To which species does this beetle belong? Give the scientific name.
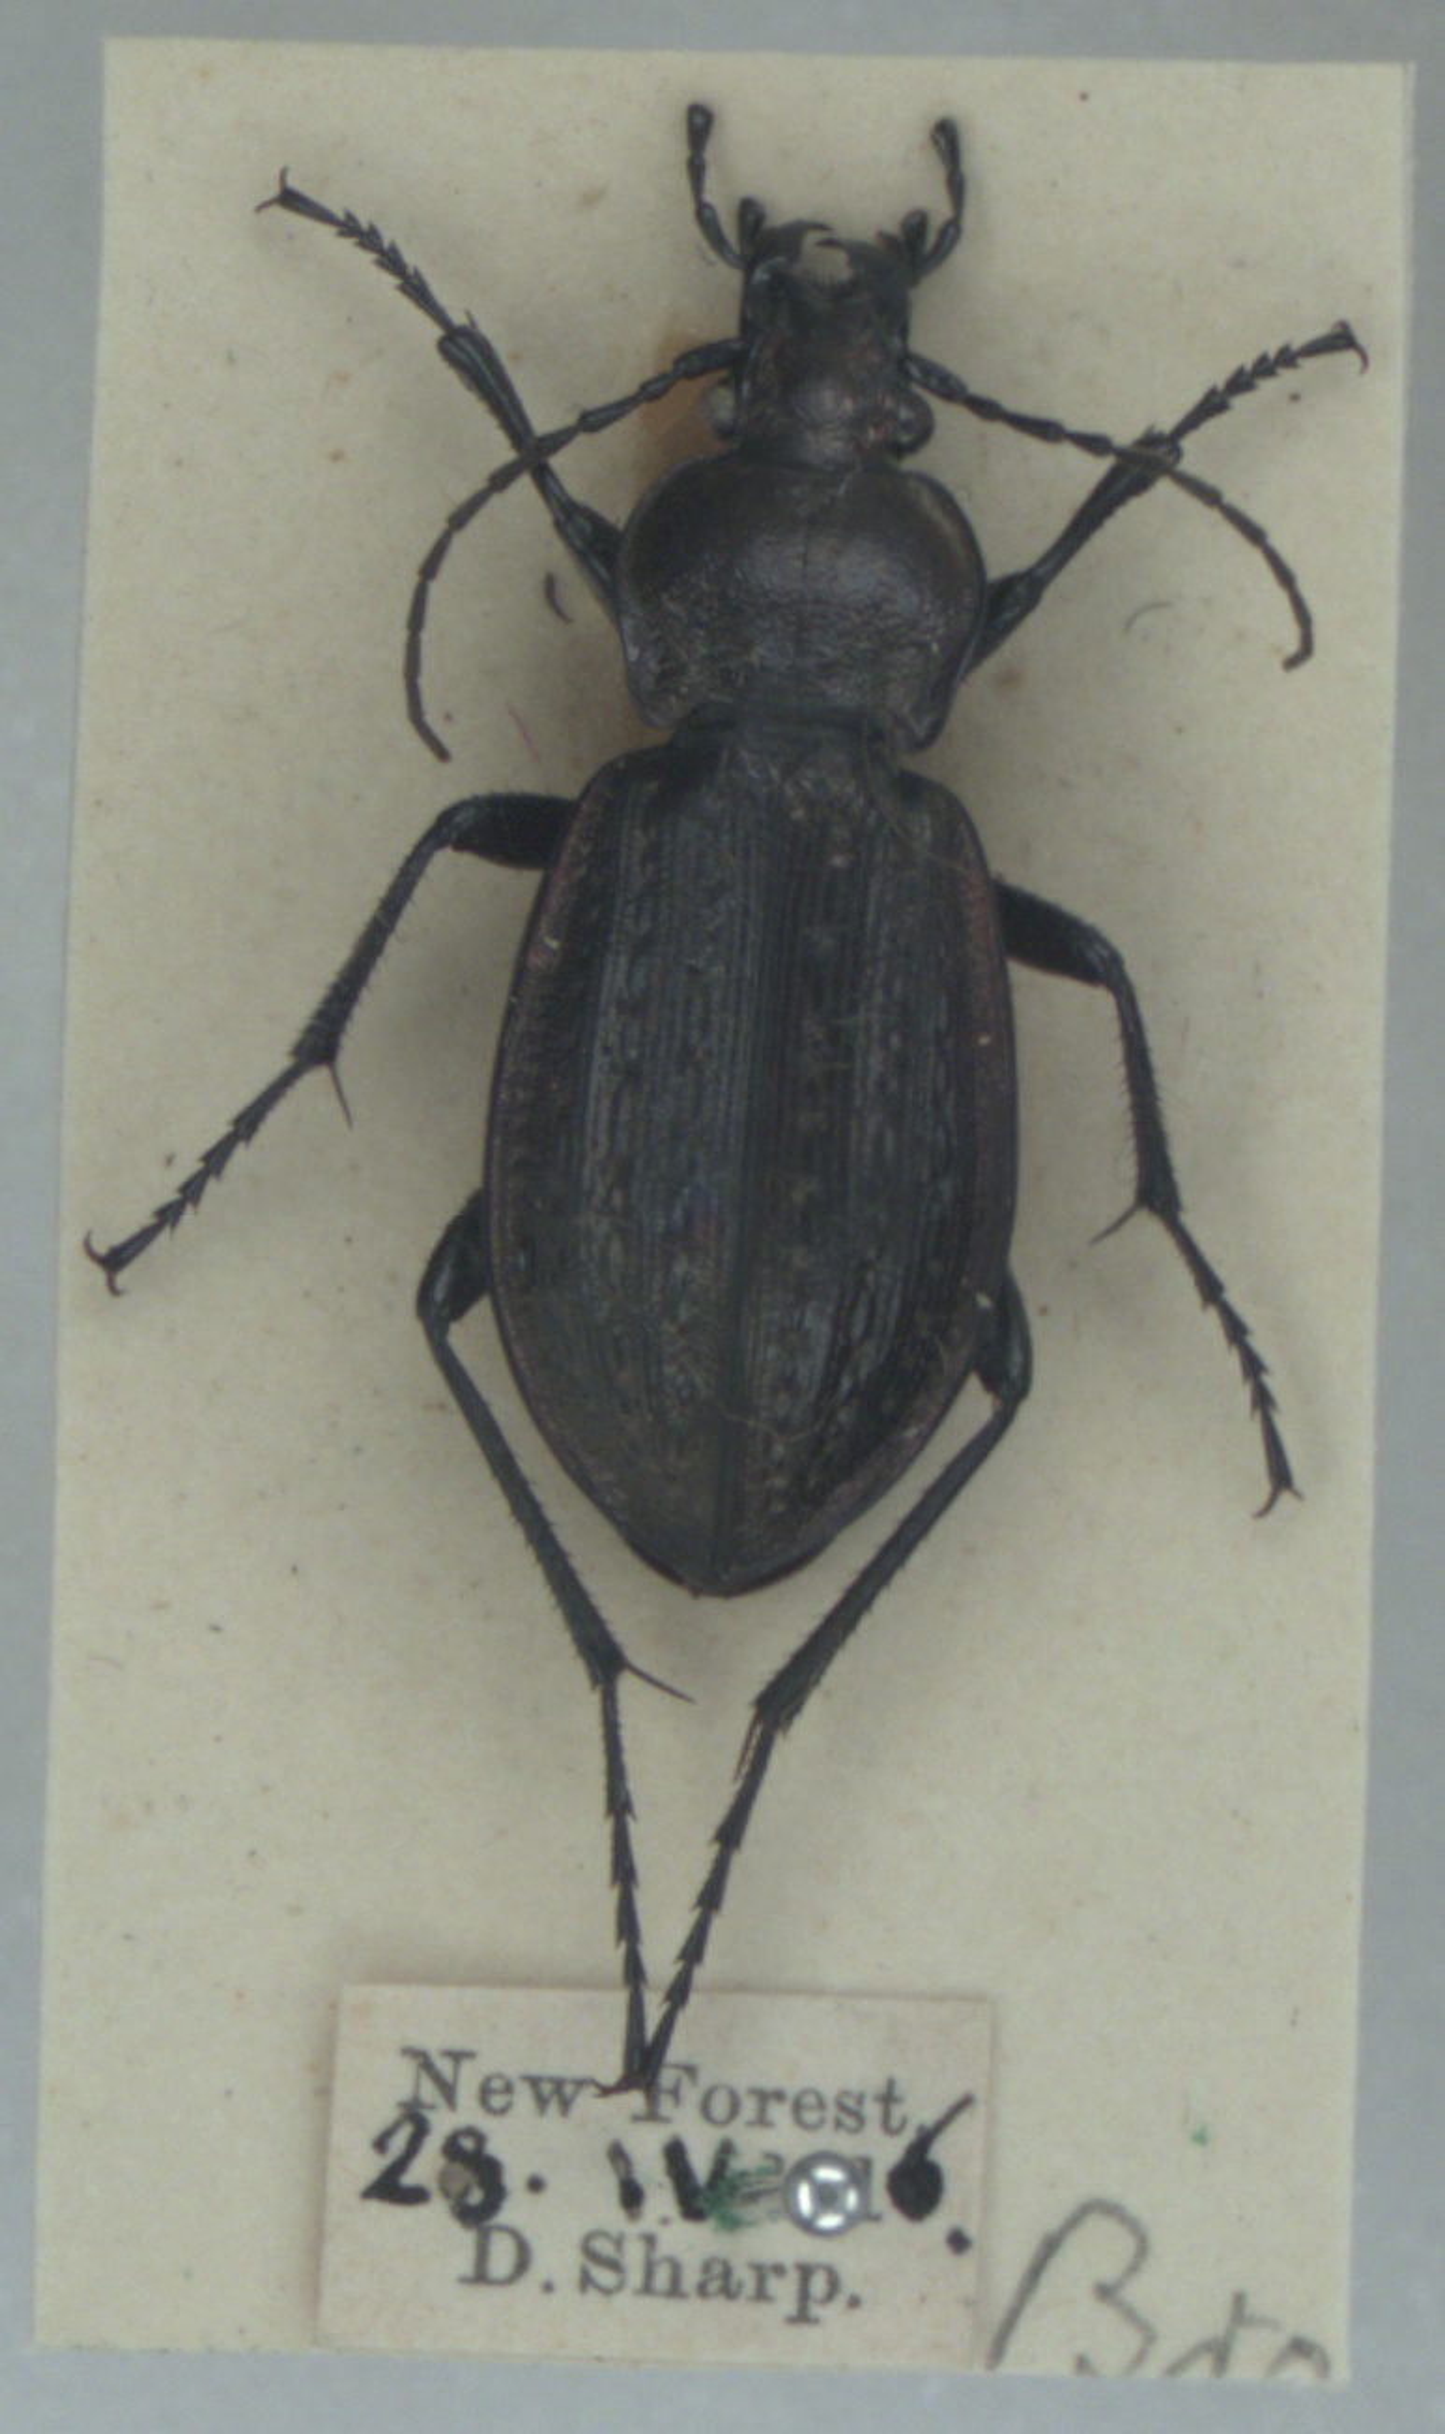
Carabus arvensis
